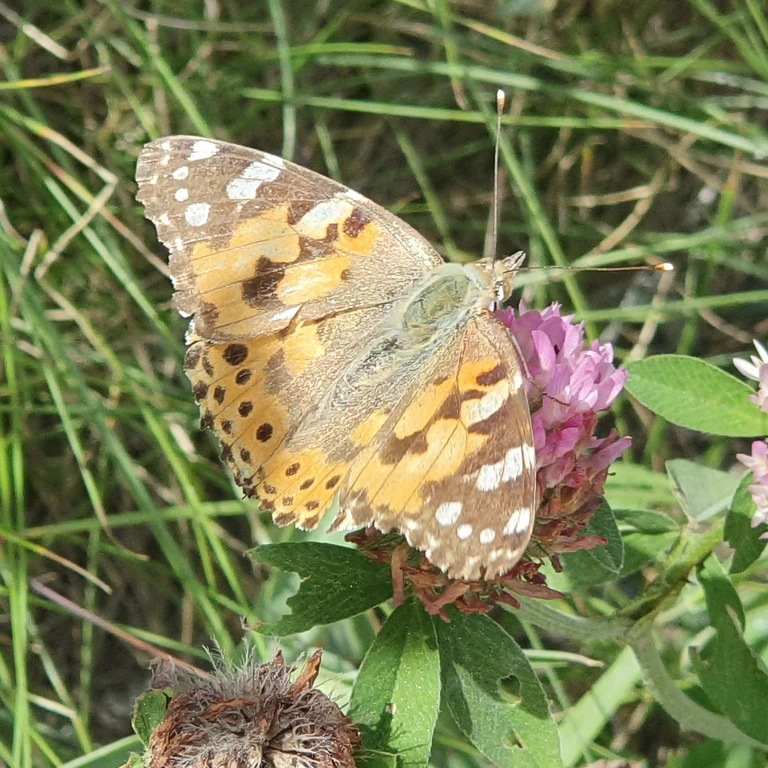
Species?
Vanessa cardui
